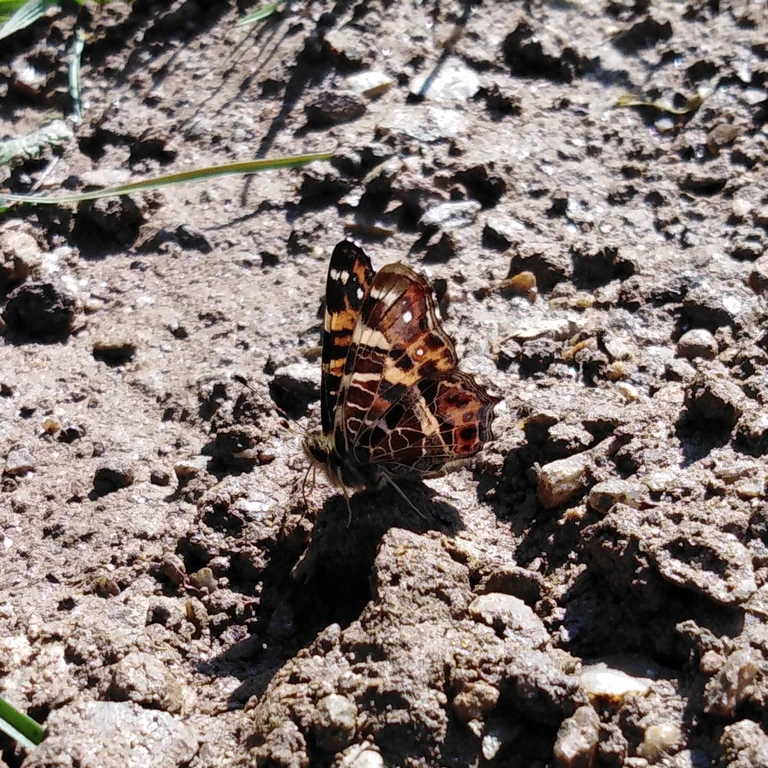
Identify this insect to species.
Araschnia levana
